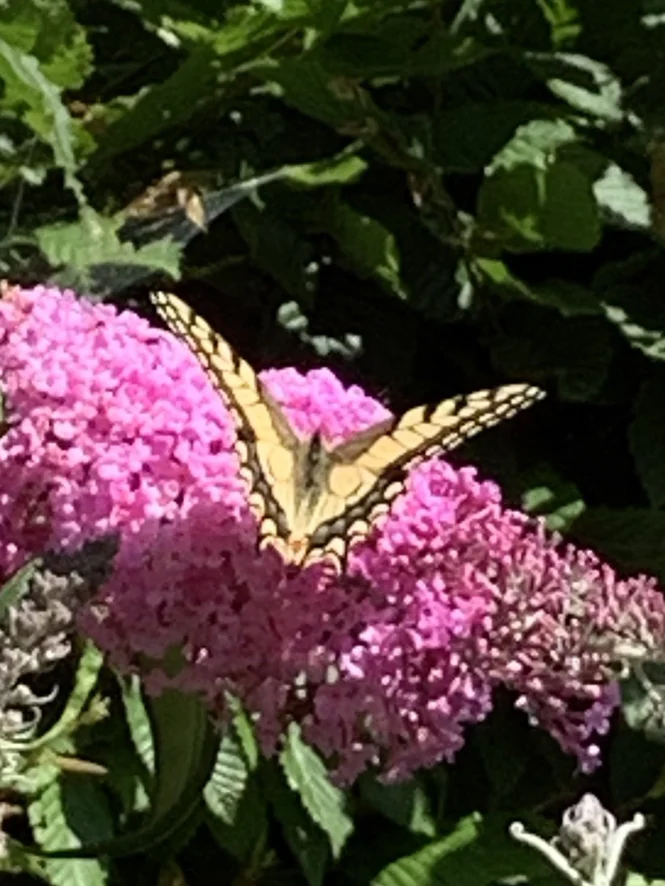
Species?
Papilio machaon
